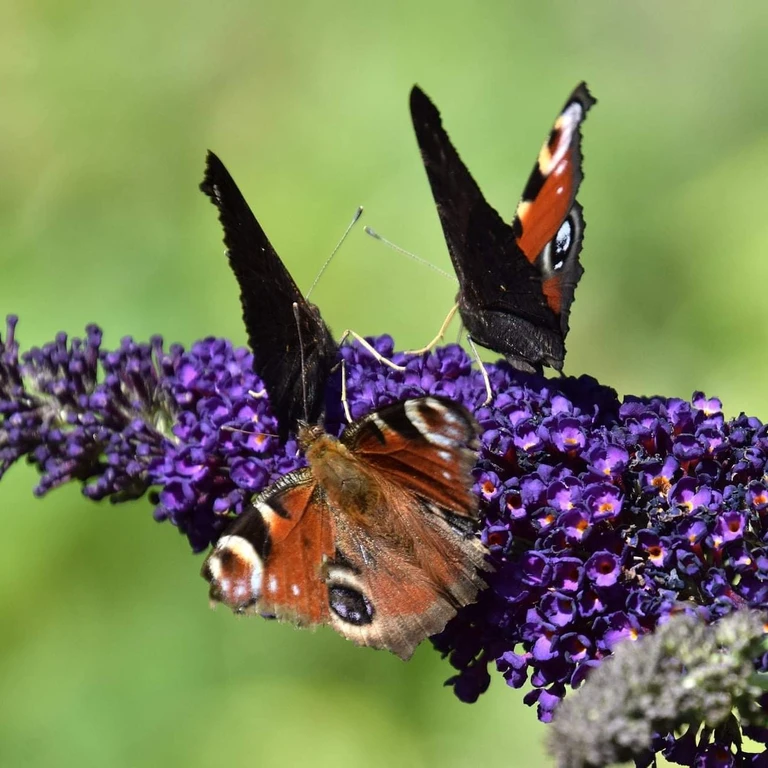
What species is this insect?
Aglais io
